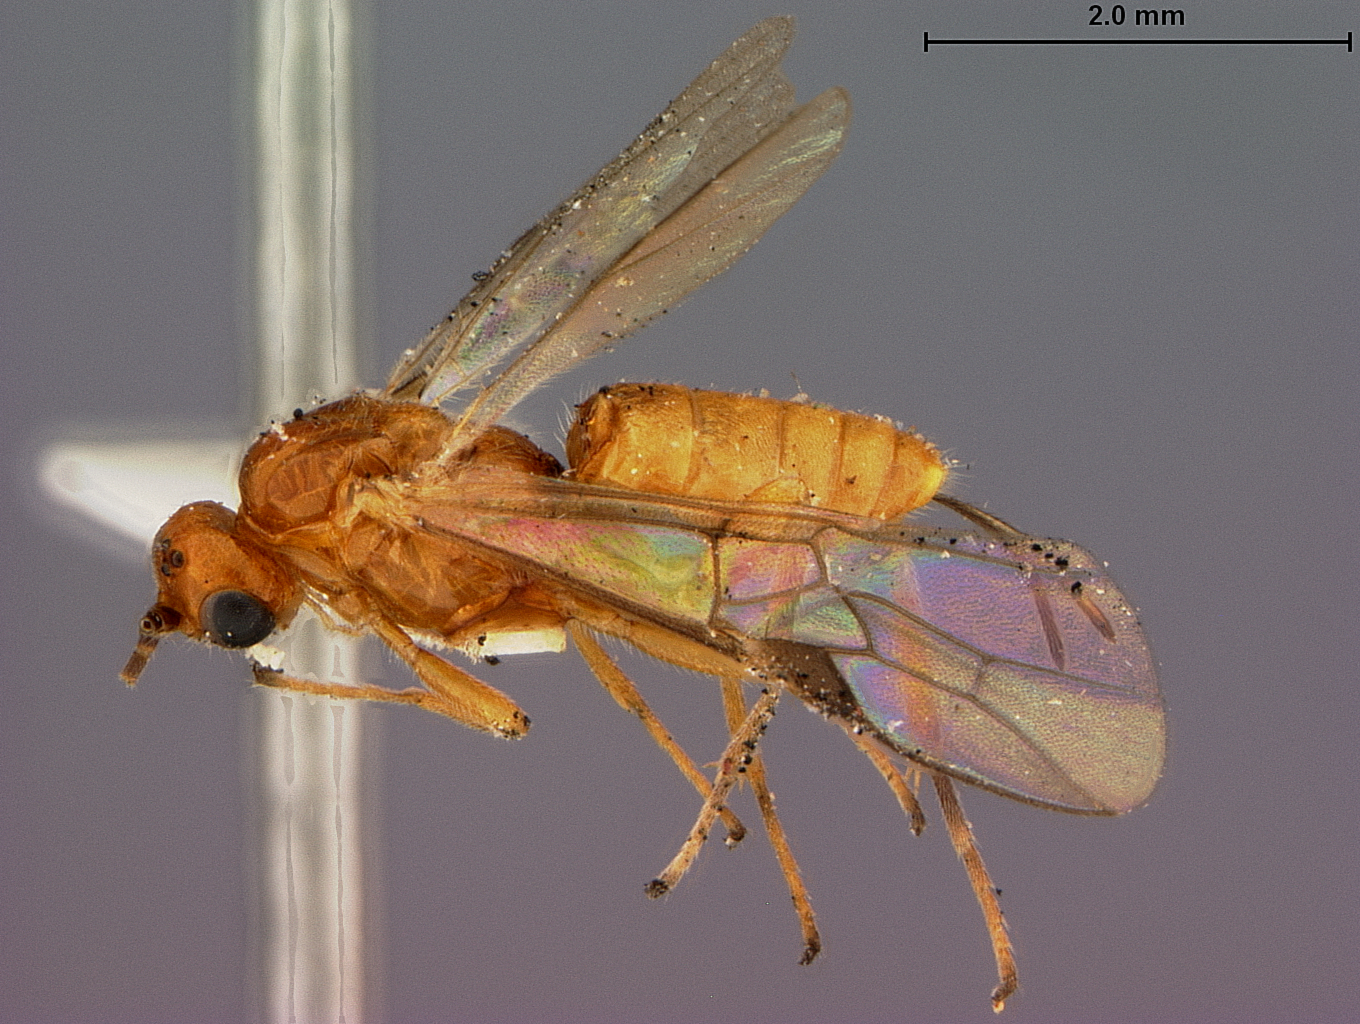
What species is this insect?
Microbracon cerambycidiphagus
